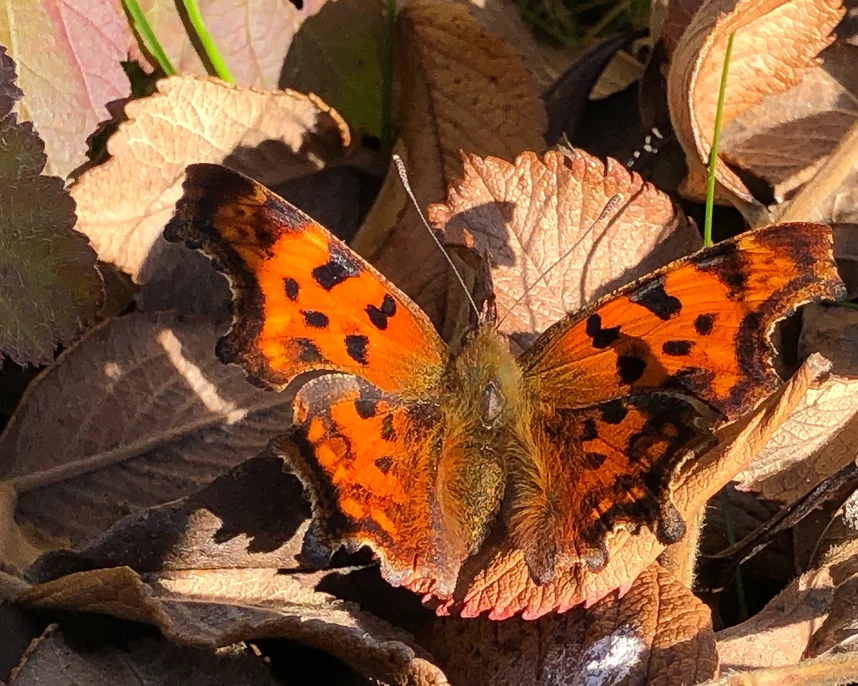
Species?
Polygonia c-album
